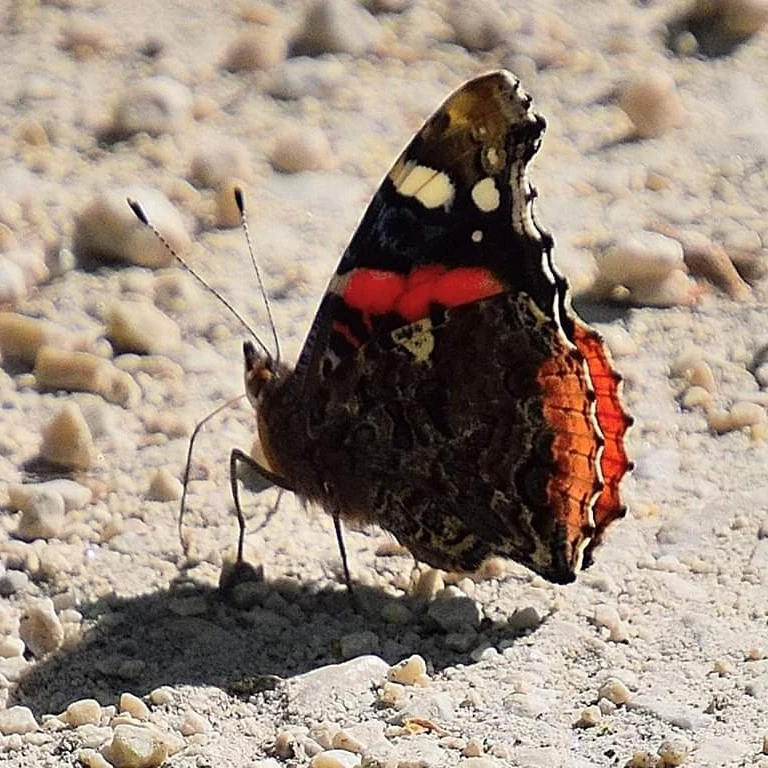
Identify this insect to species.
Vanessa atalanta
